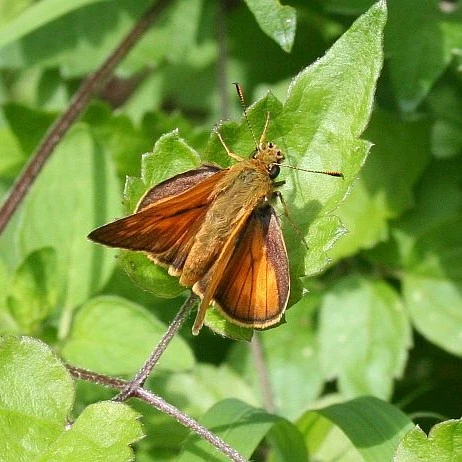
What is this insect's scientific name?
Ochlodes sylvanus (also Ochlodes venata)
